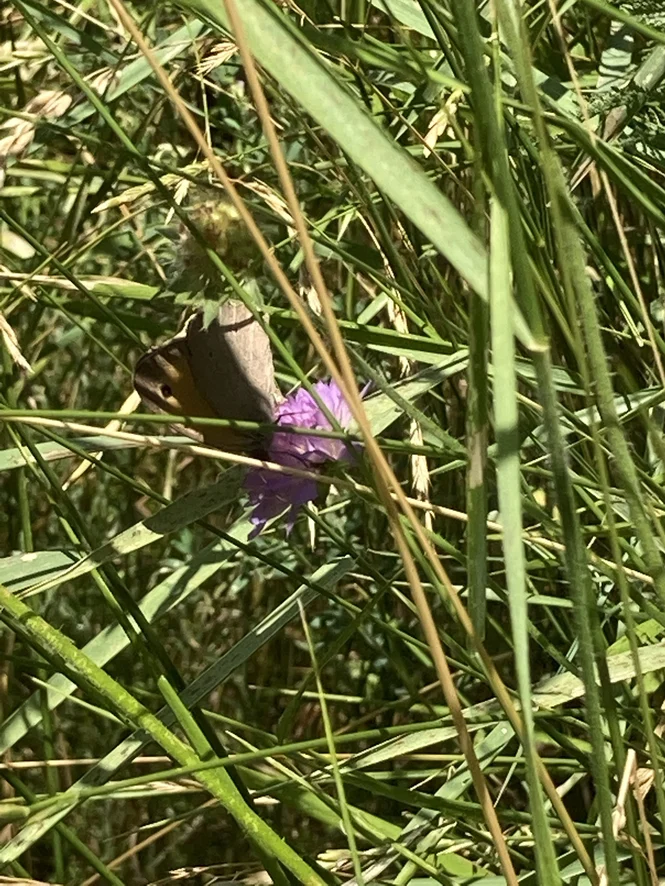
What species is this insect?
Maniola jurtina
